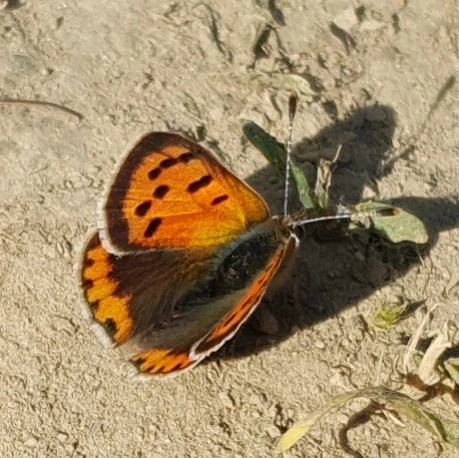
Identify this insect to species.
Lycaena phlaeas
